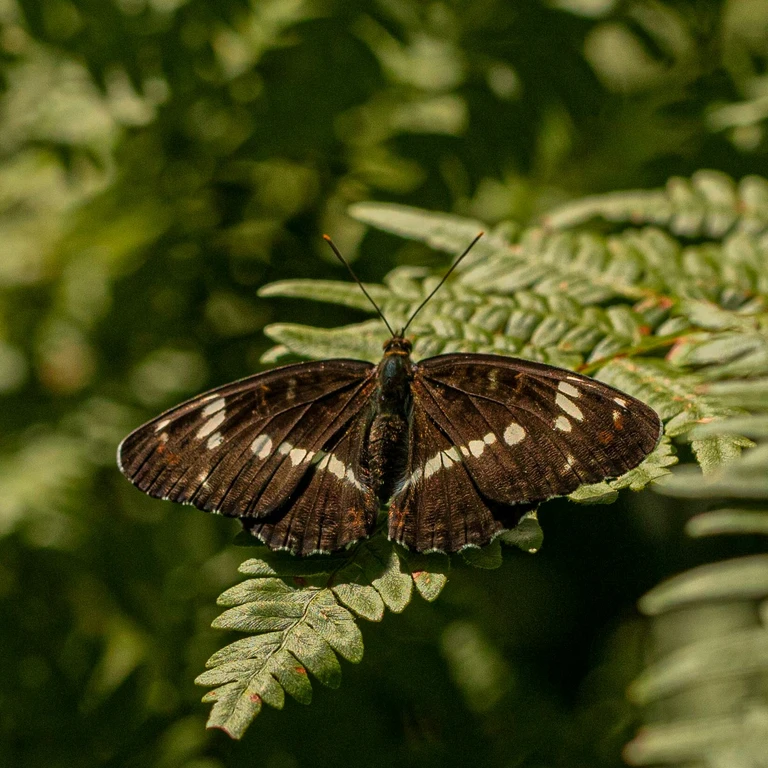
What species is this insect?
Limenitis camilla (also Ladoga camilla)
